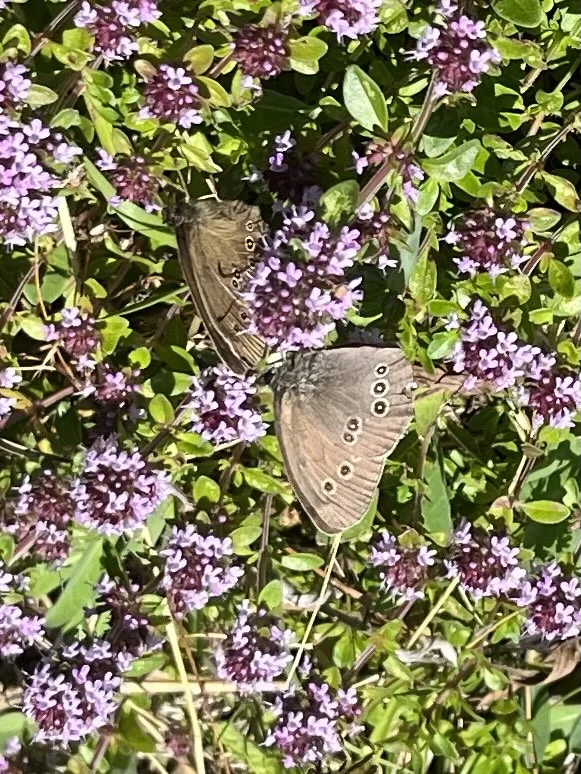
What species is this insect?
Aphantopus hyperantus
